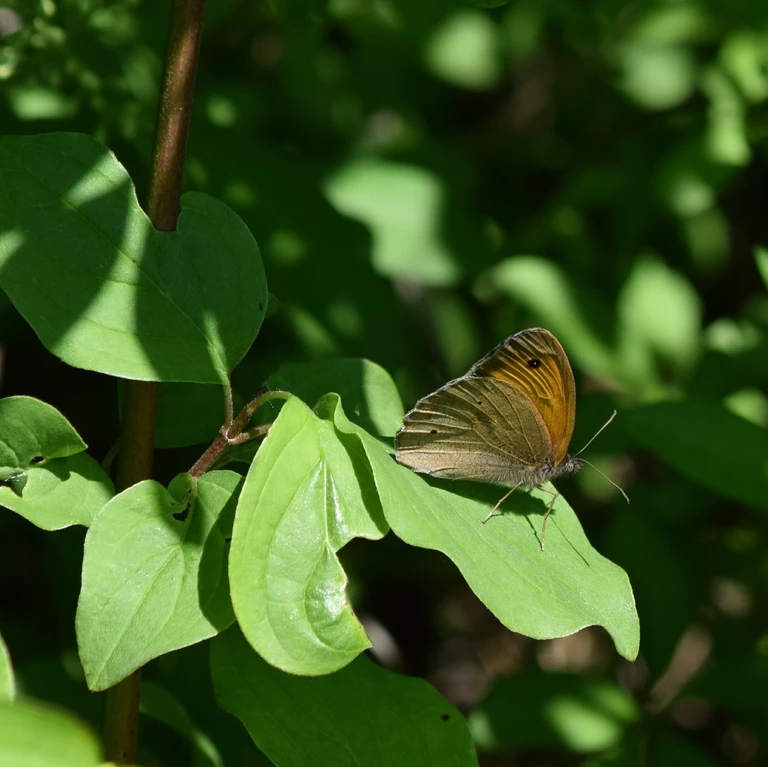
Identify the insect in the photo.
Maniola jurtina
